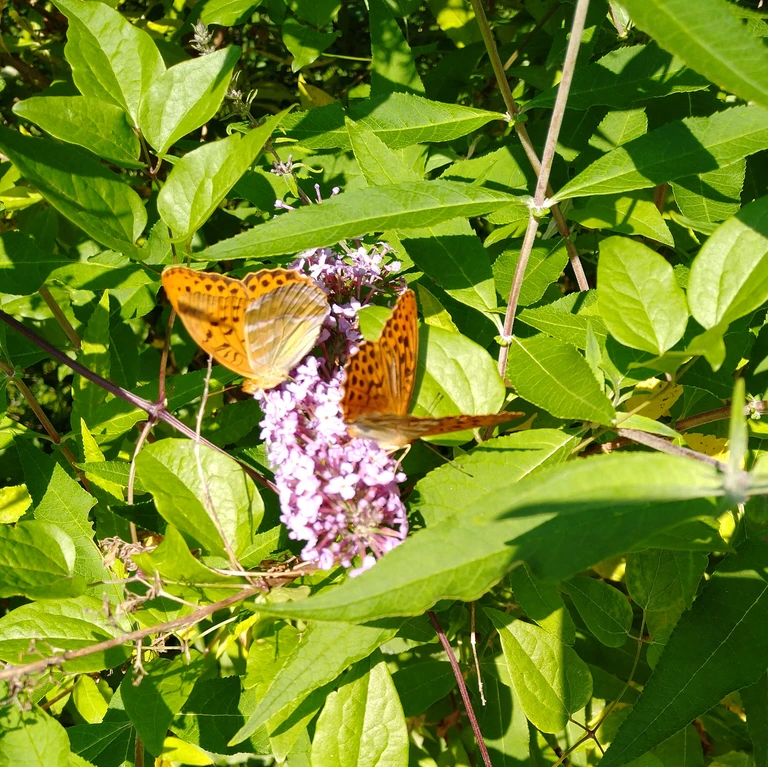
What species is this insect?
Argynnis paphia
